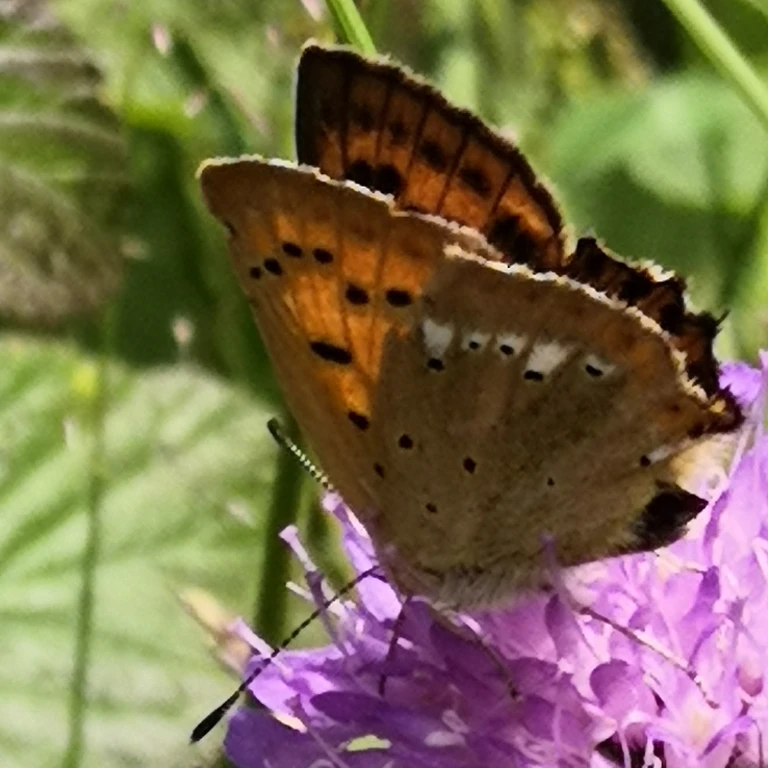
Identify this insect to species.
Lycaena virgaureae
